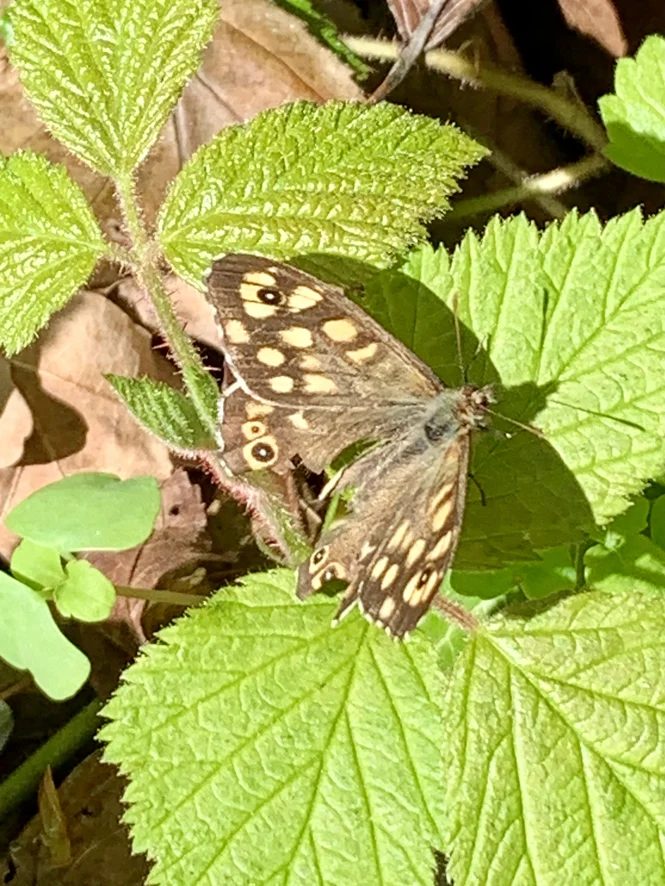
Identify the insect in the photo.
Pararge aegeria
